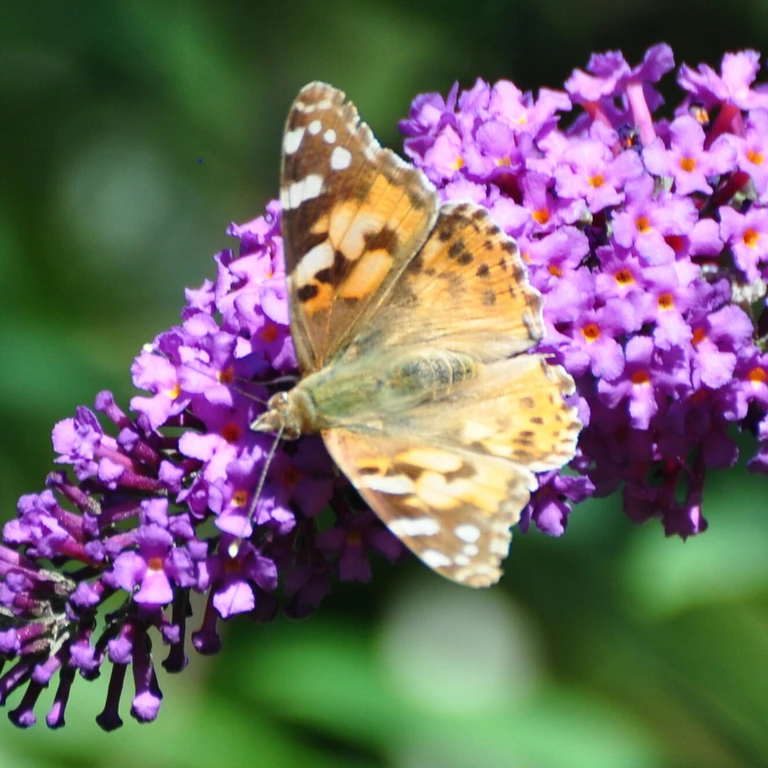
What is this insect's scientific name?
Vanessa cardui
